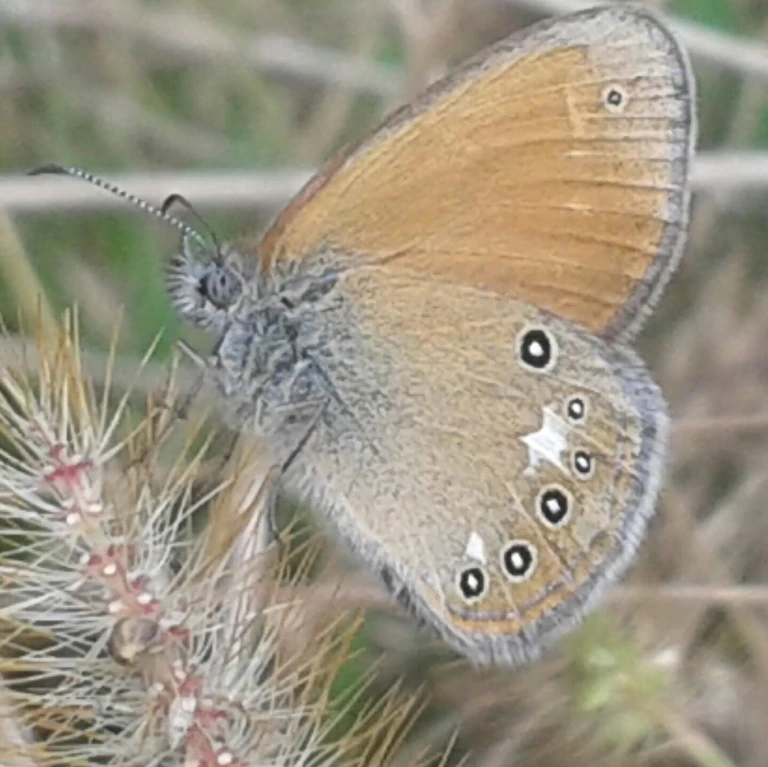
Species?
Coenonympha glycerion (also Coenonympha iphis)
